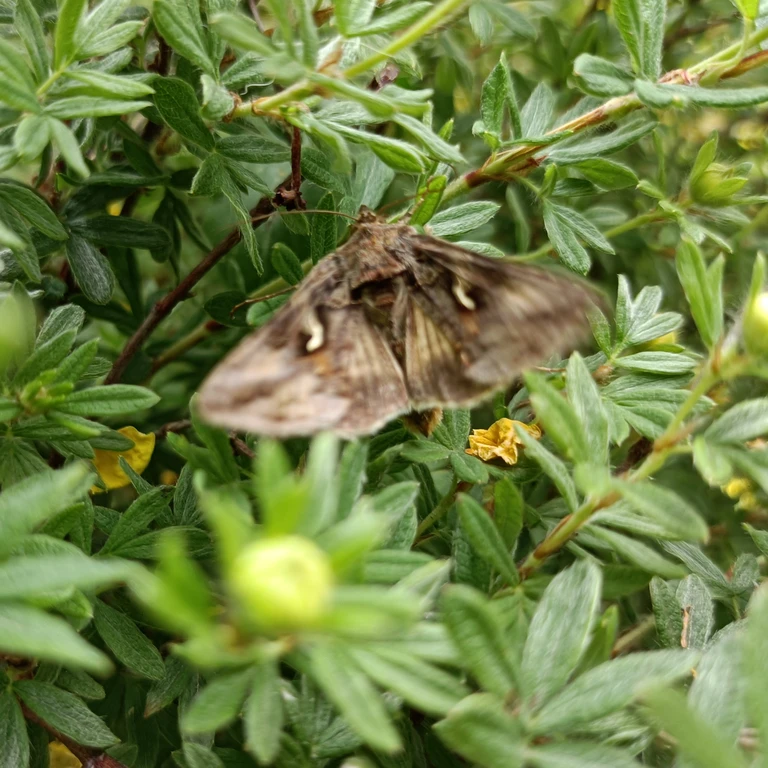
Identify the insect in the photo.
Autographa gamma
